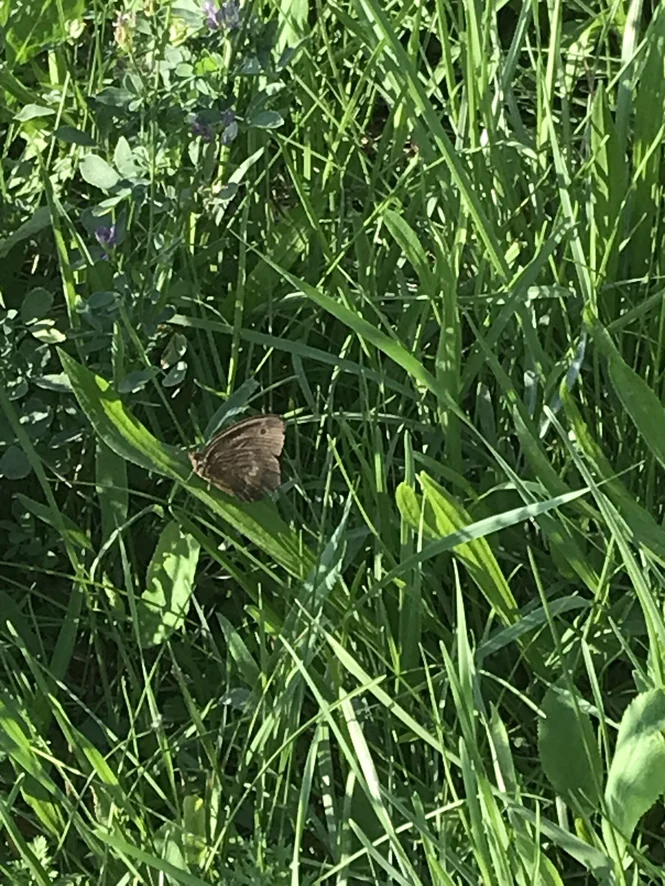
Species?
Minois dryas
